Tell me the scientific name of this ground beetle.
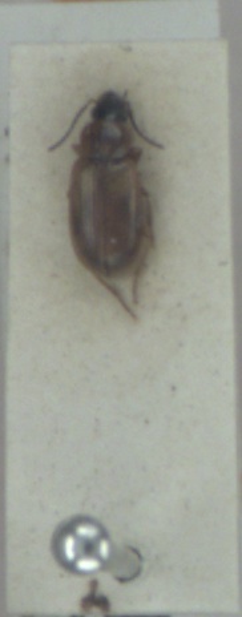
Acupalpus dorsalis
